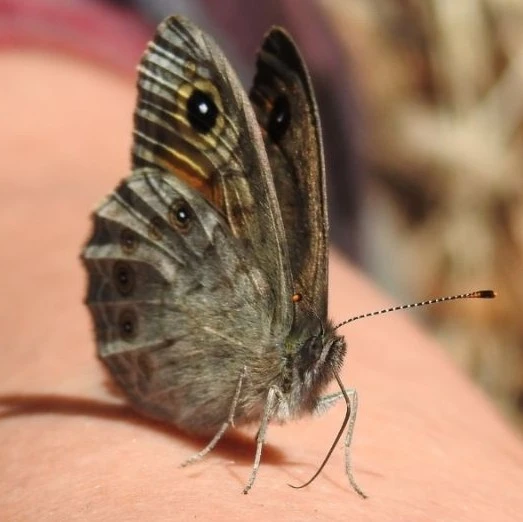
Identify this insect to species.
Lasiommata maera (also Pararge maera)
